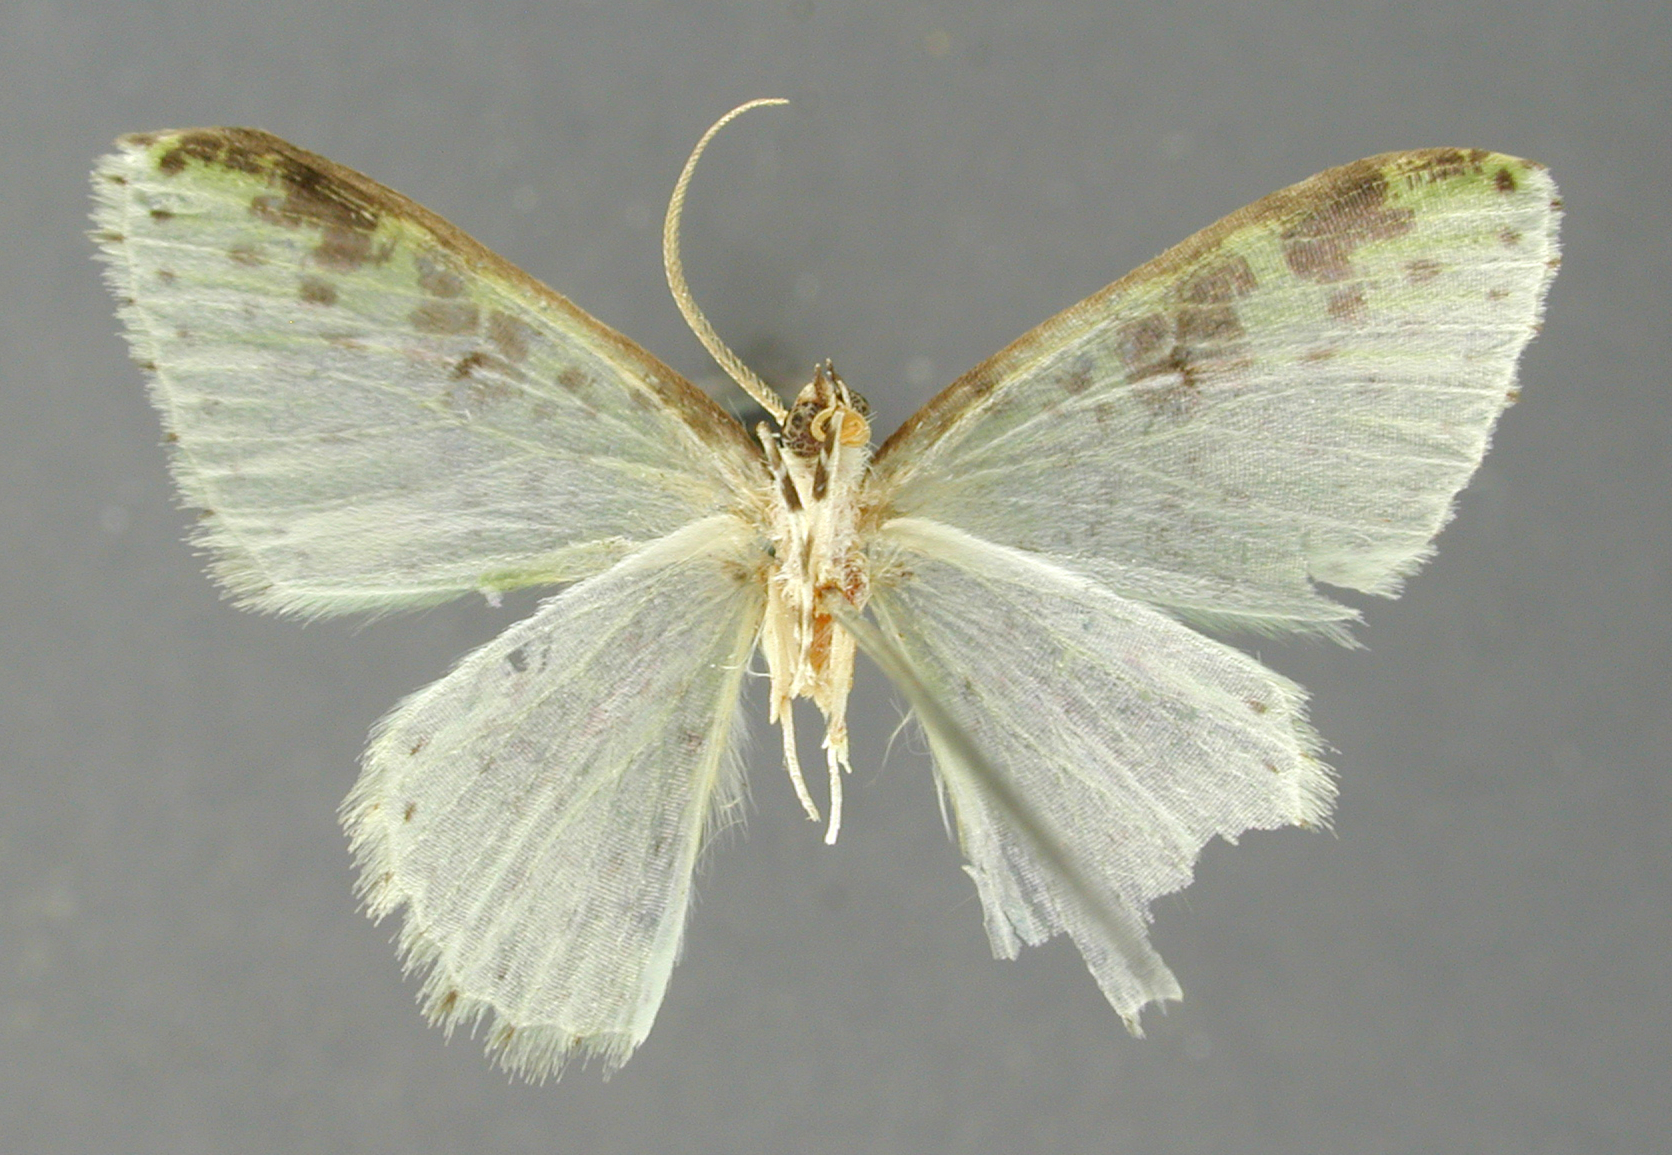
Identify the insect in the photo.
Racheospila multiseriata
